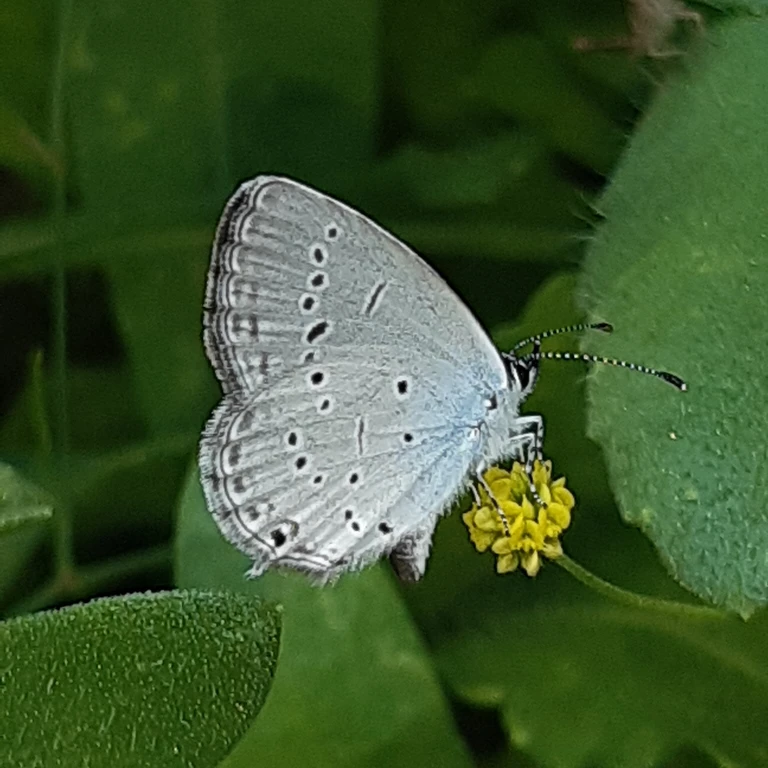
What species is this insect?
Cupido decolorata (also Elkalyce decolorata)
